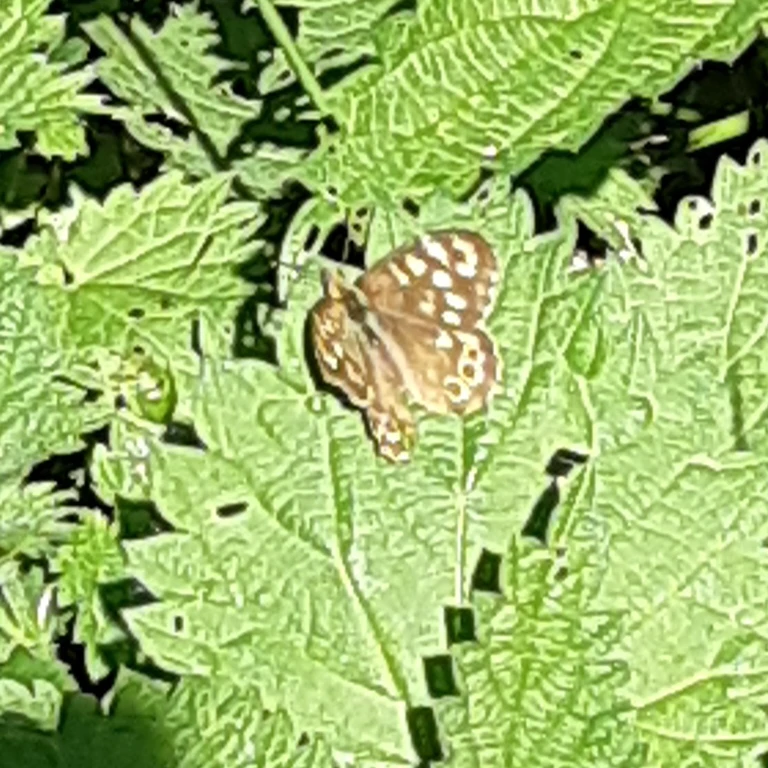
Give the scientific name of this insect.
Pararge aegeria
